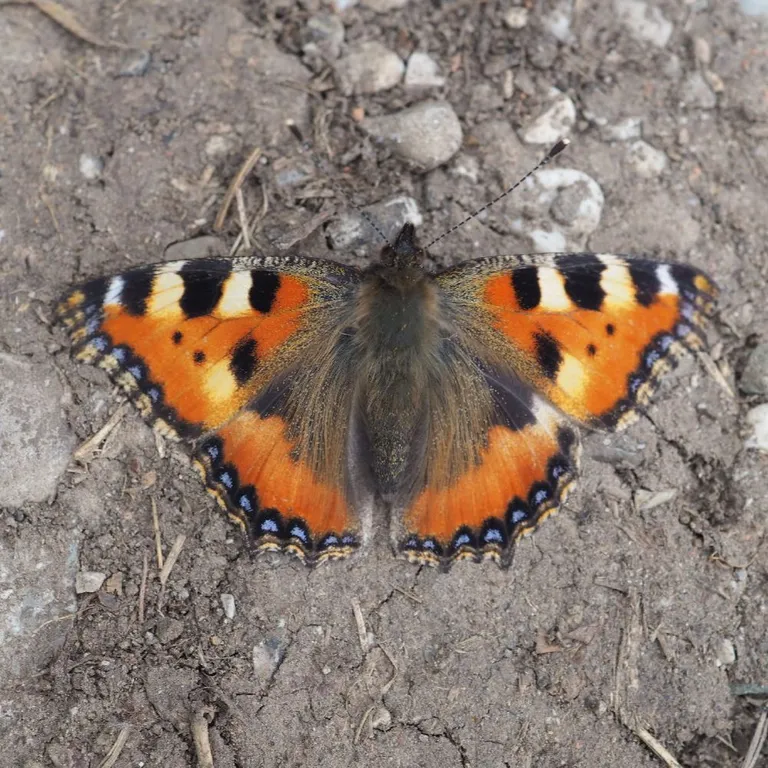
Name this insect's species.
Aglais urticae
